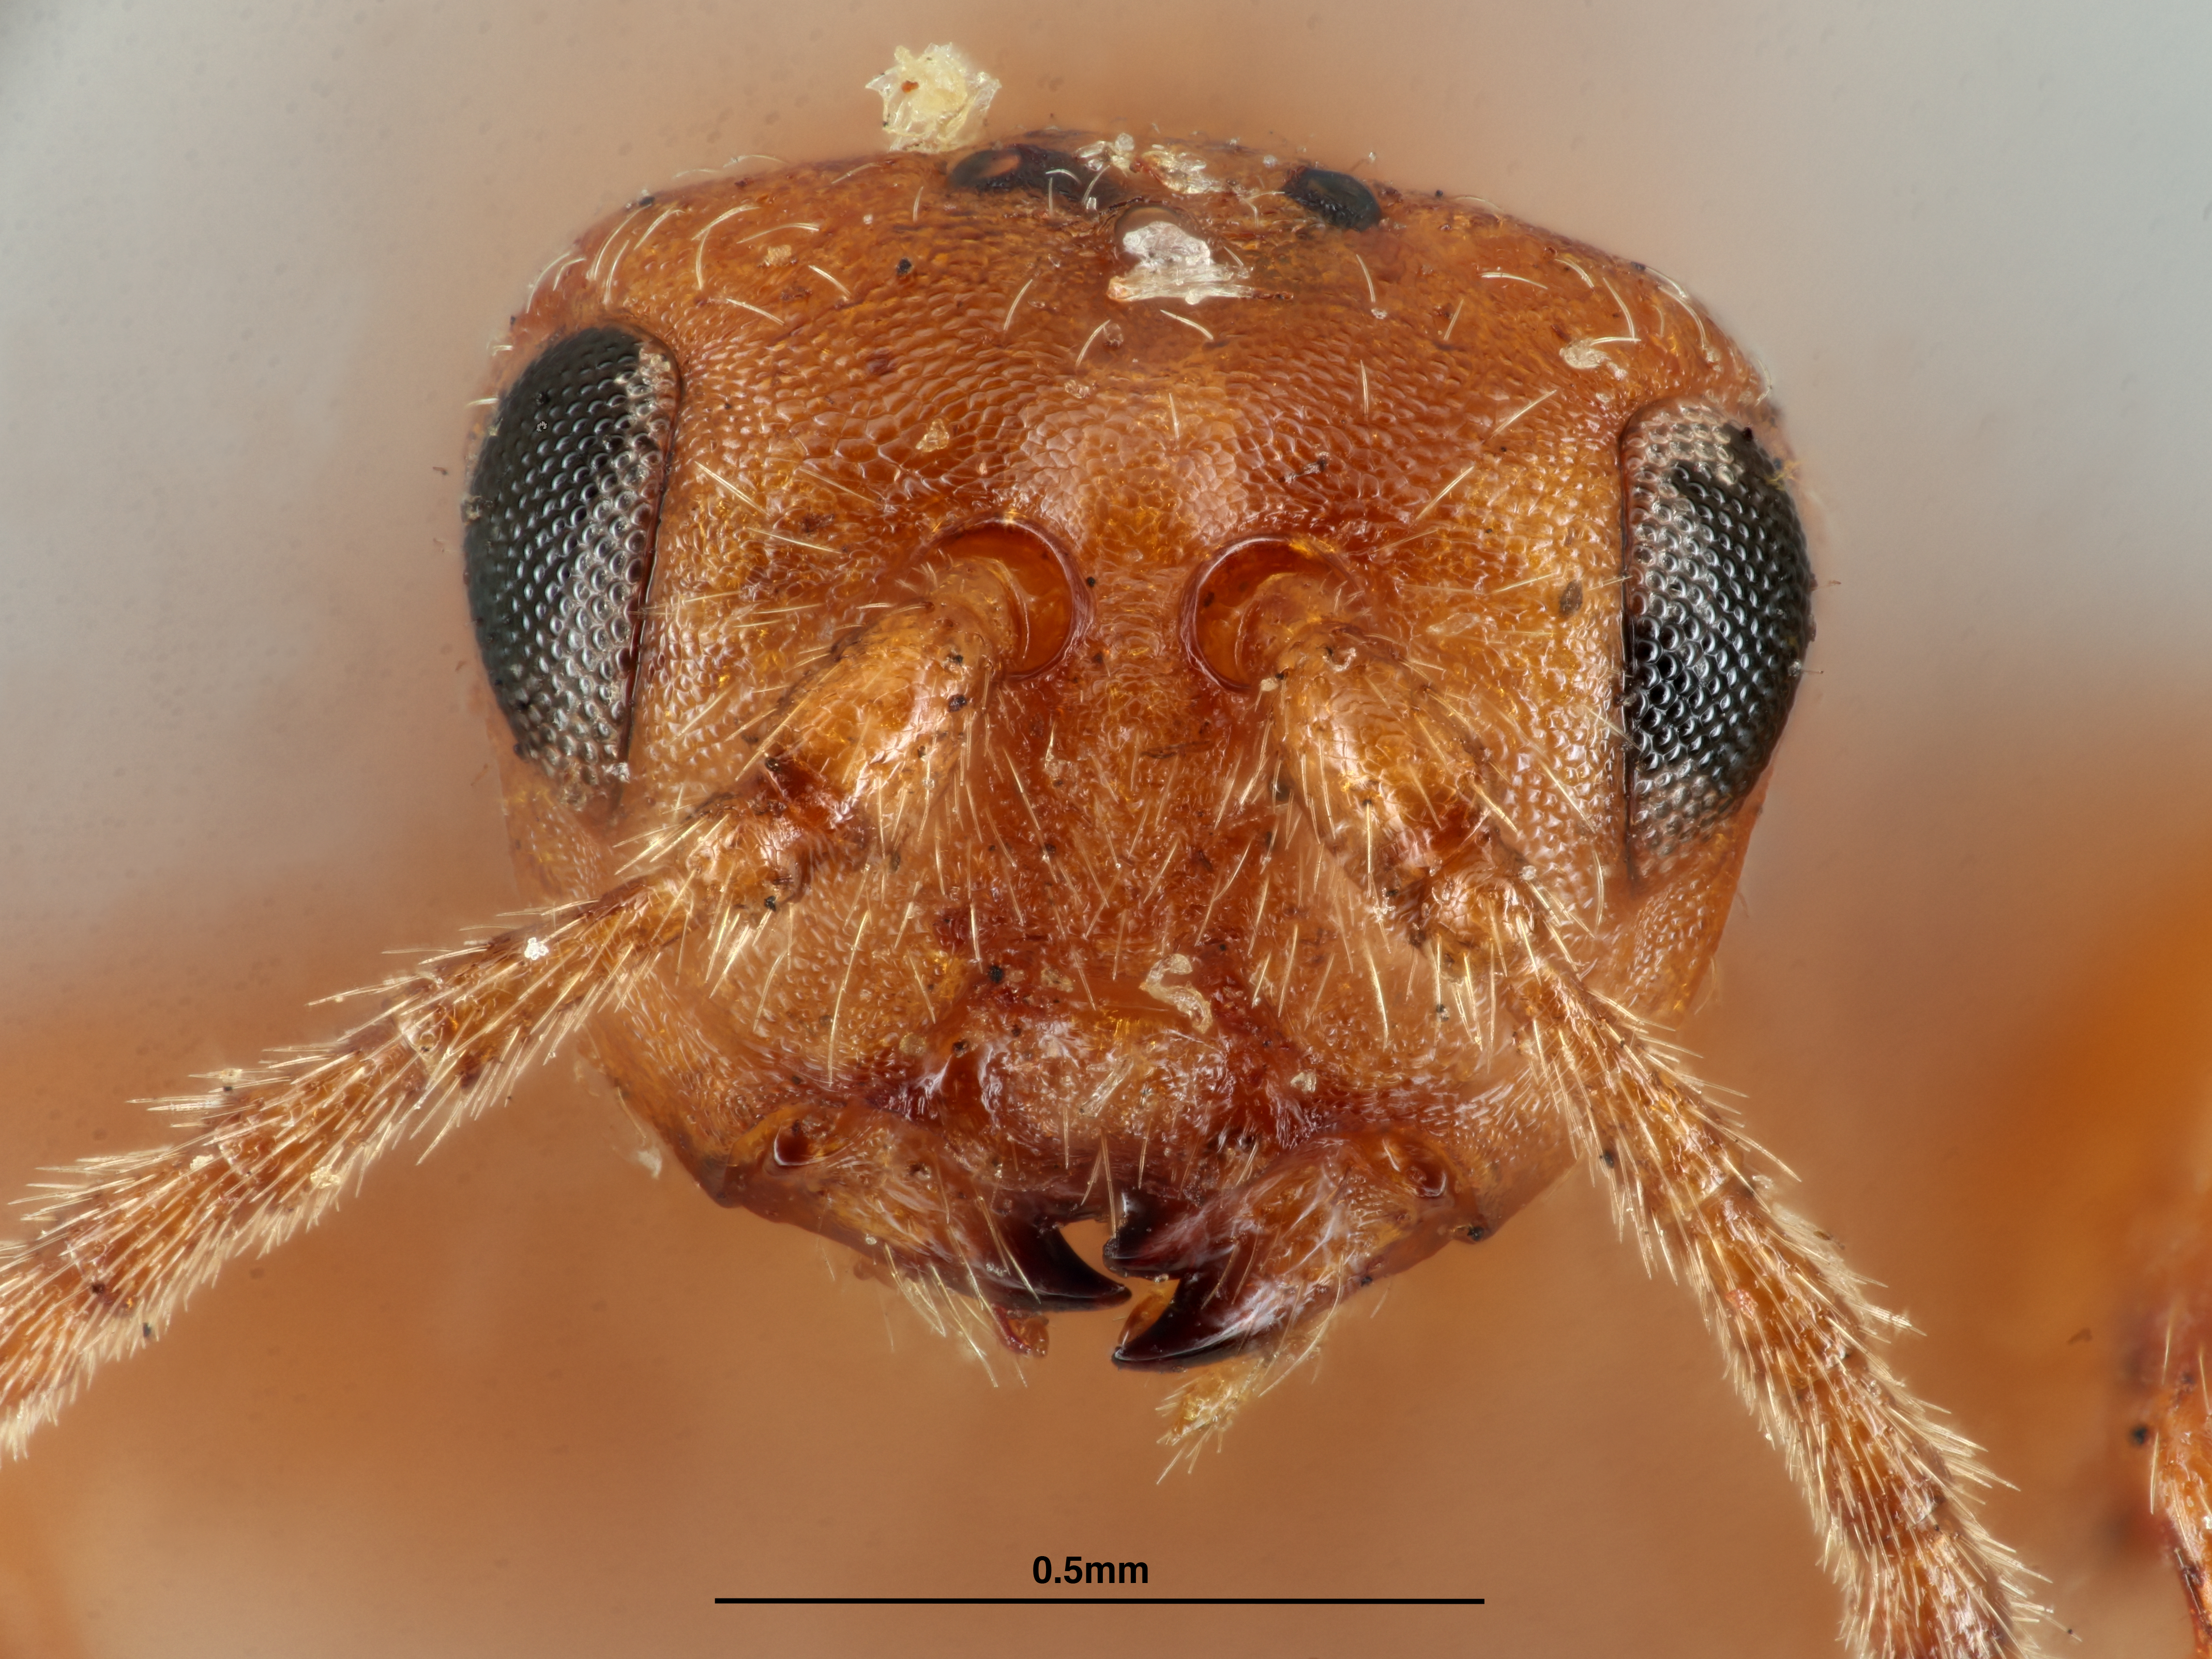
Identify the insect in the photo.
Belonocnema fossoria
